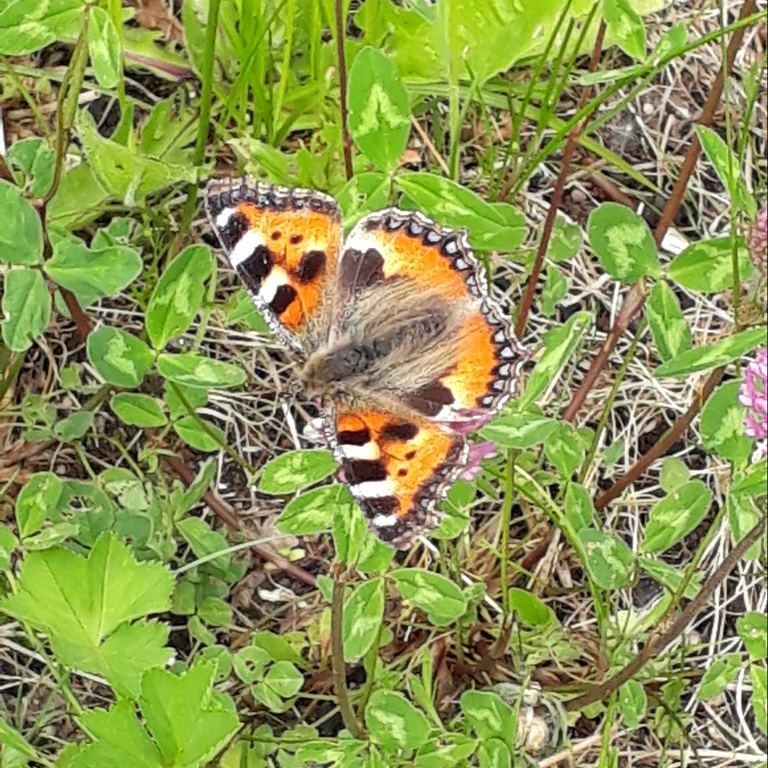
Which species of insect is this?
Aglais urticae
